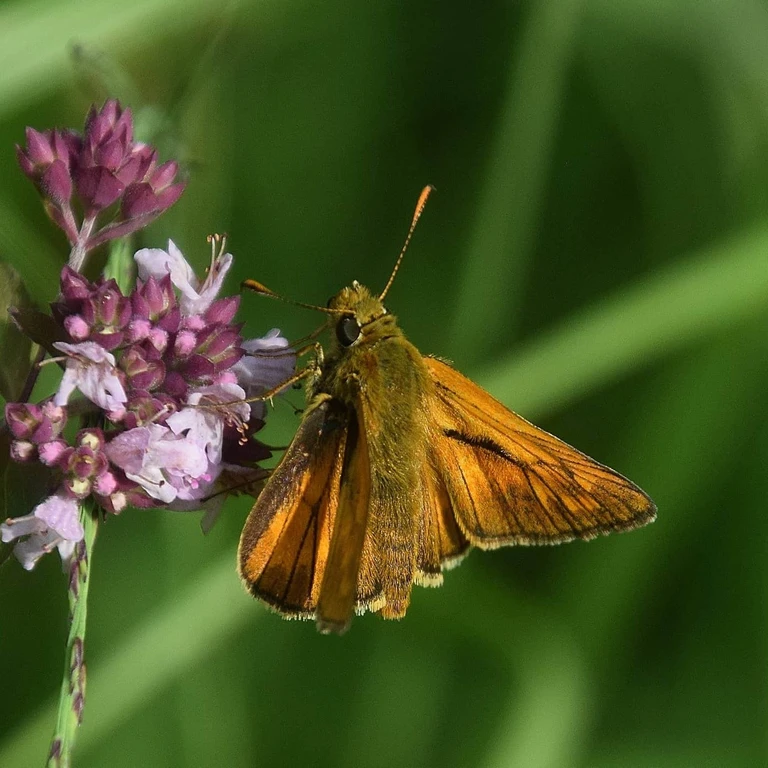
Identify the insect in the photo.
Ochlodes sylvanus (also Ochlodes venata)
